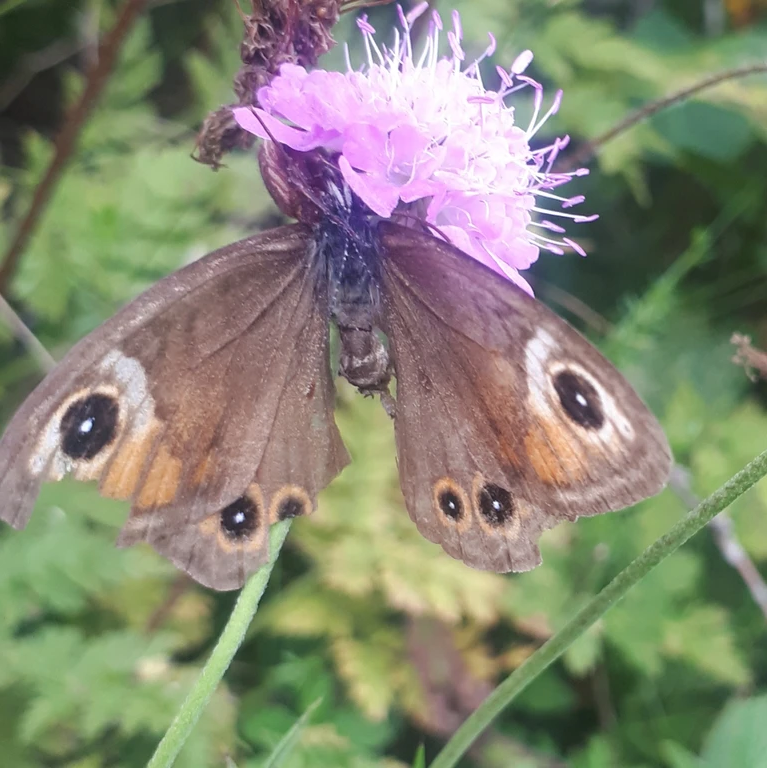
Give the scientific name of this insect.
Lasiommata maera (also Pararge maera)
